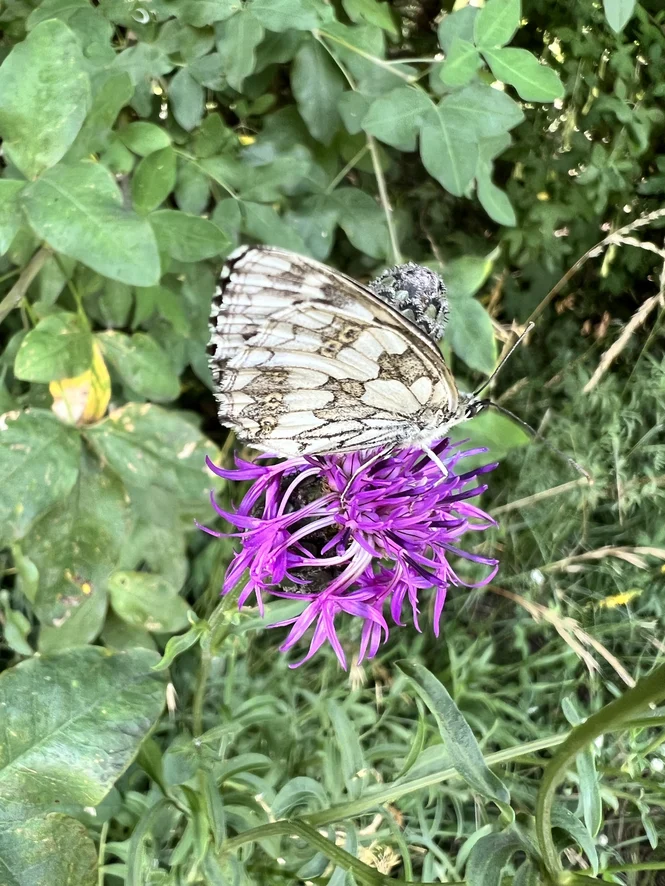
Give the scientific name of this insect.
Melanargia galathea
